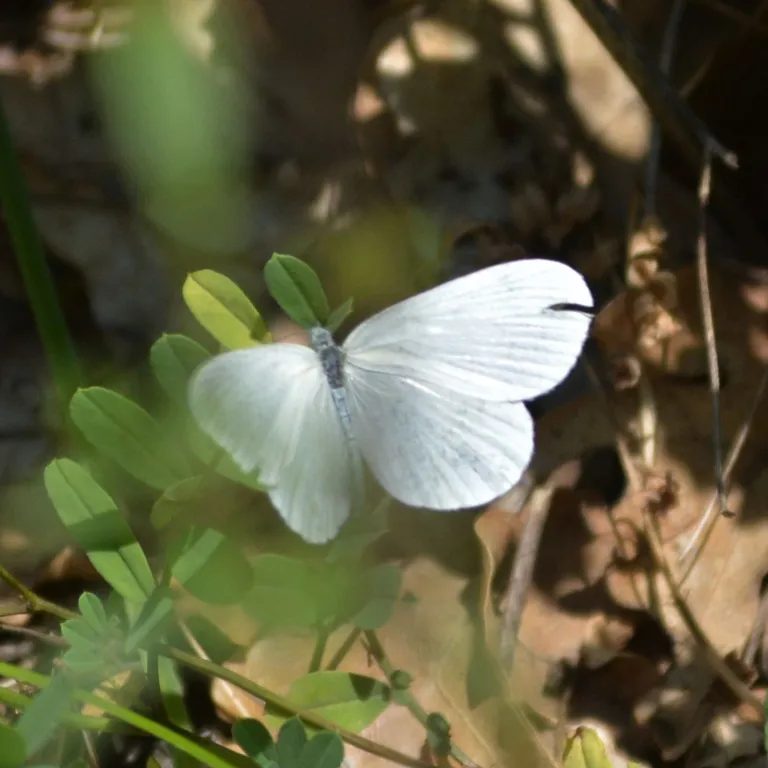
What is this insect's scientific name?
Leptidea sinapis/juvernica
